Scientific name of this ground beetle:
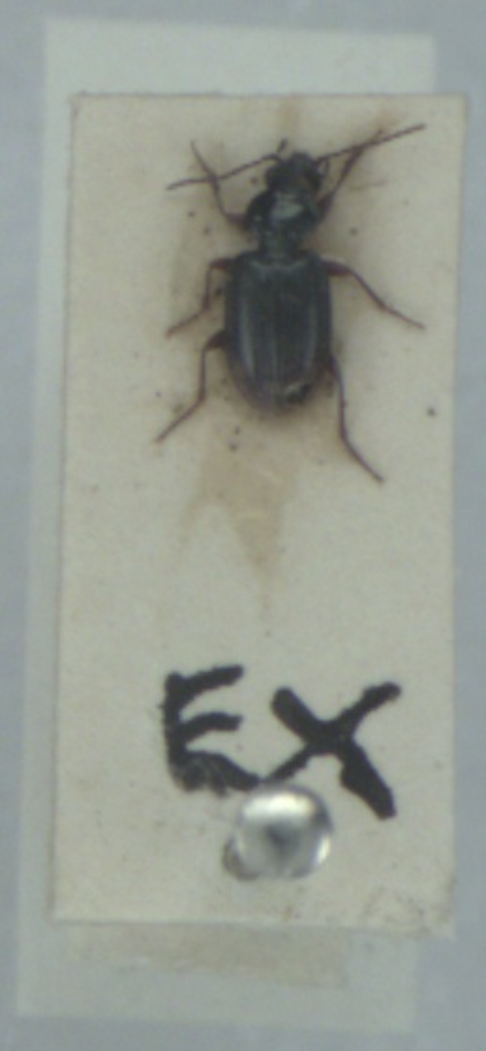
Bembidion lunulatum
